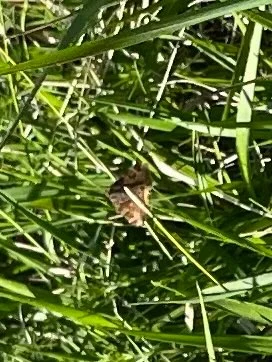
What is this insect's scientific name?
Euclidia glyphica
